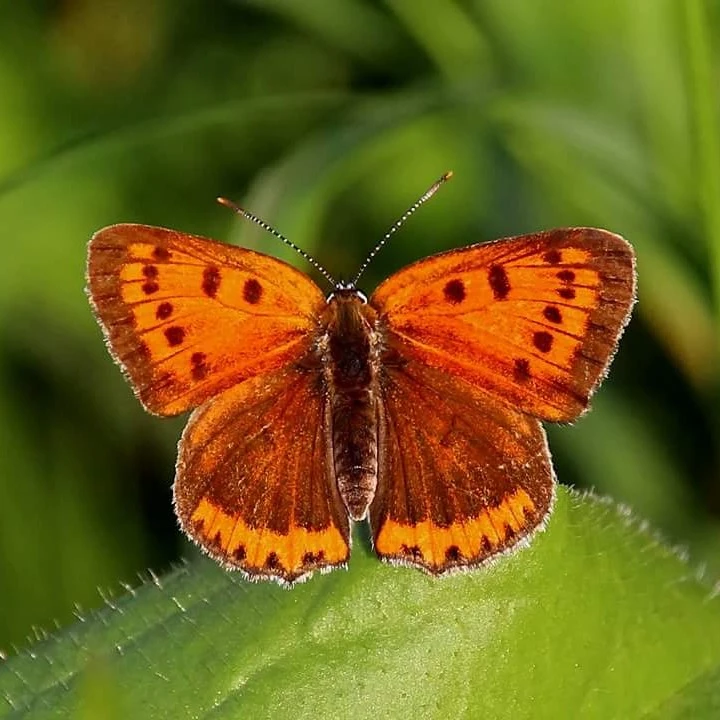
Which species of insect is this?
Lycaena dispar
